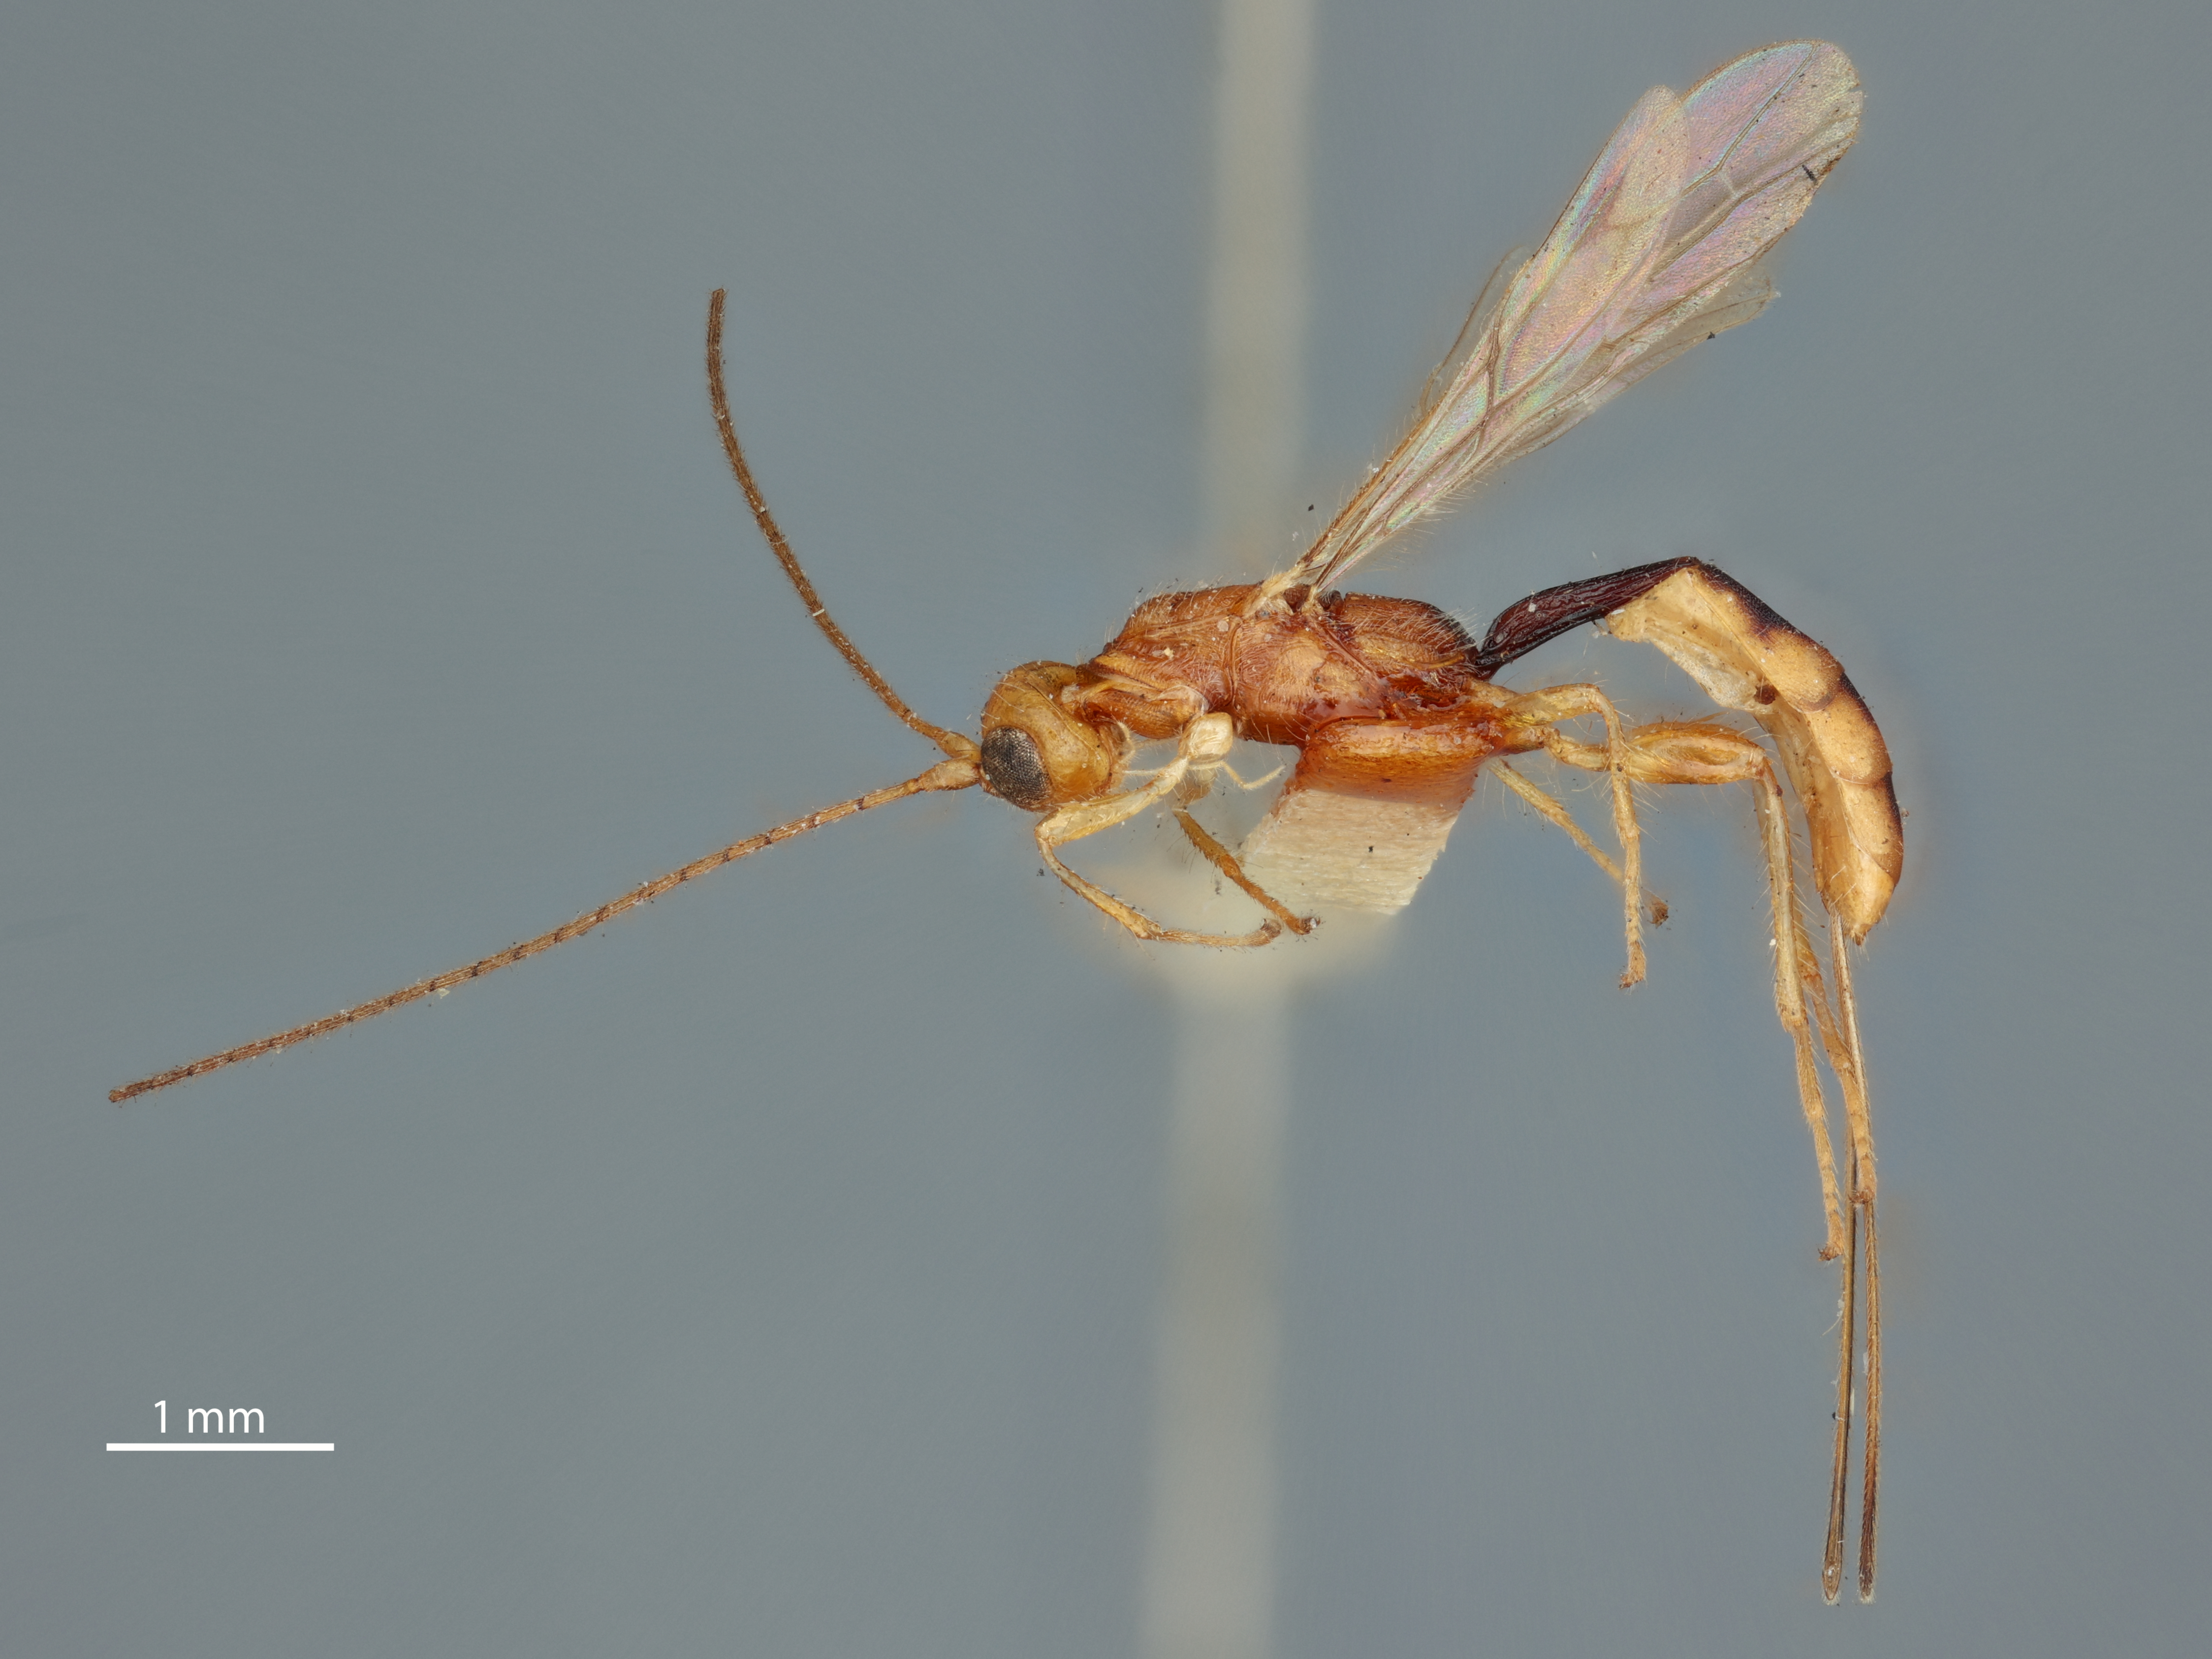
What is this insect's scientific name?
Spathius seriphus
